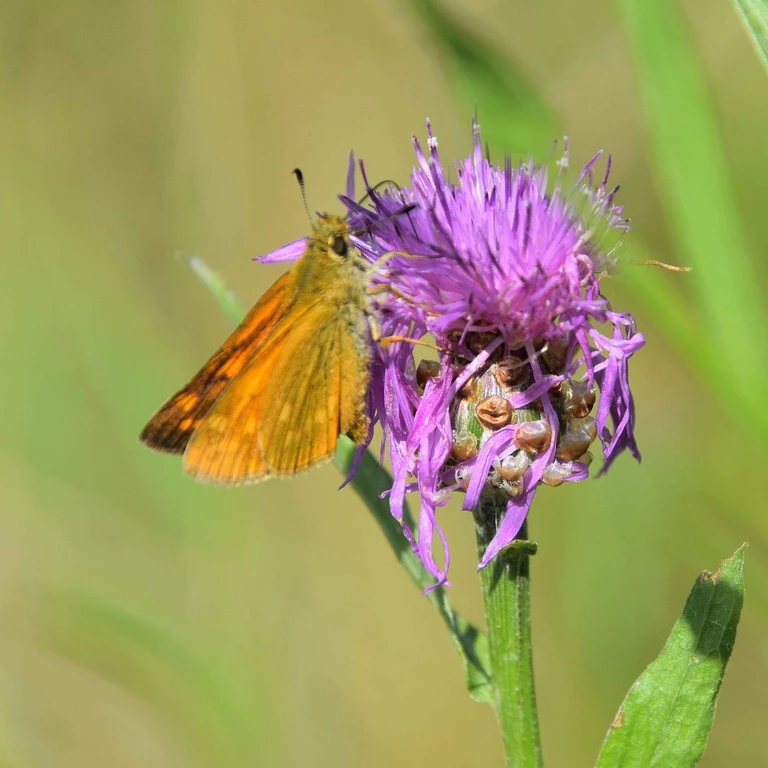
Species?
Ochlodes sylvanus (also Ochlodes venata)
